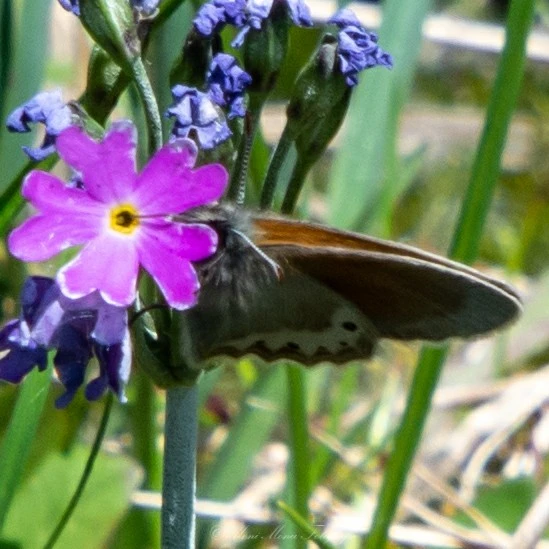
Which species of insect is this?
Coenonympha gardetta
